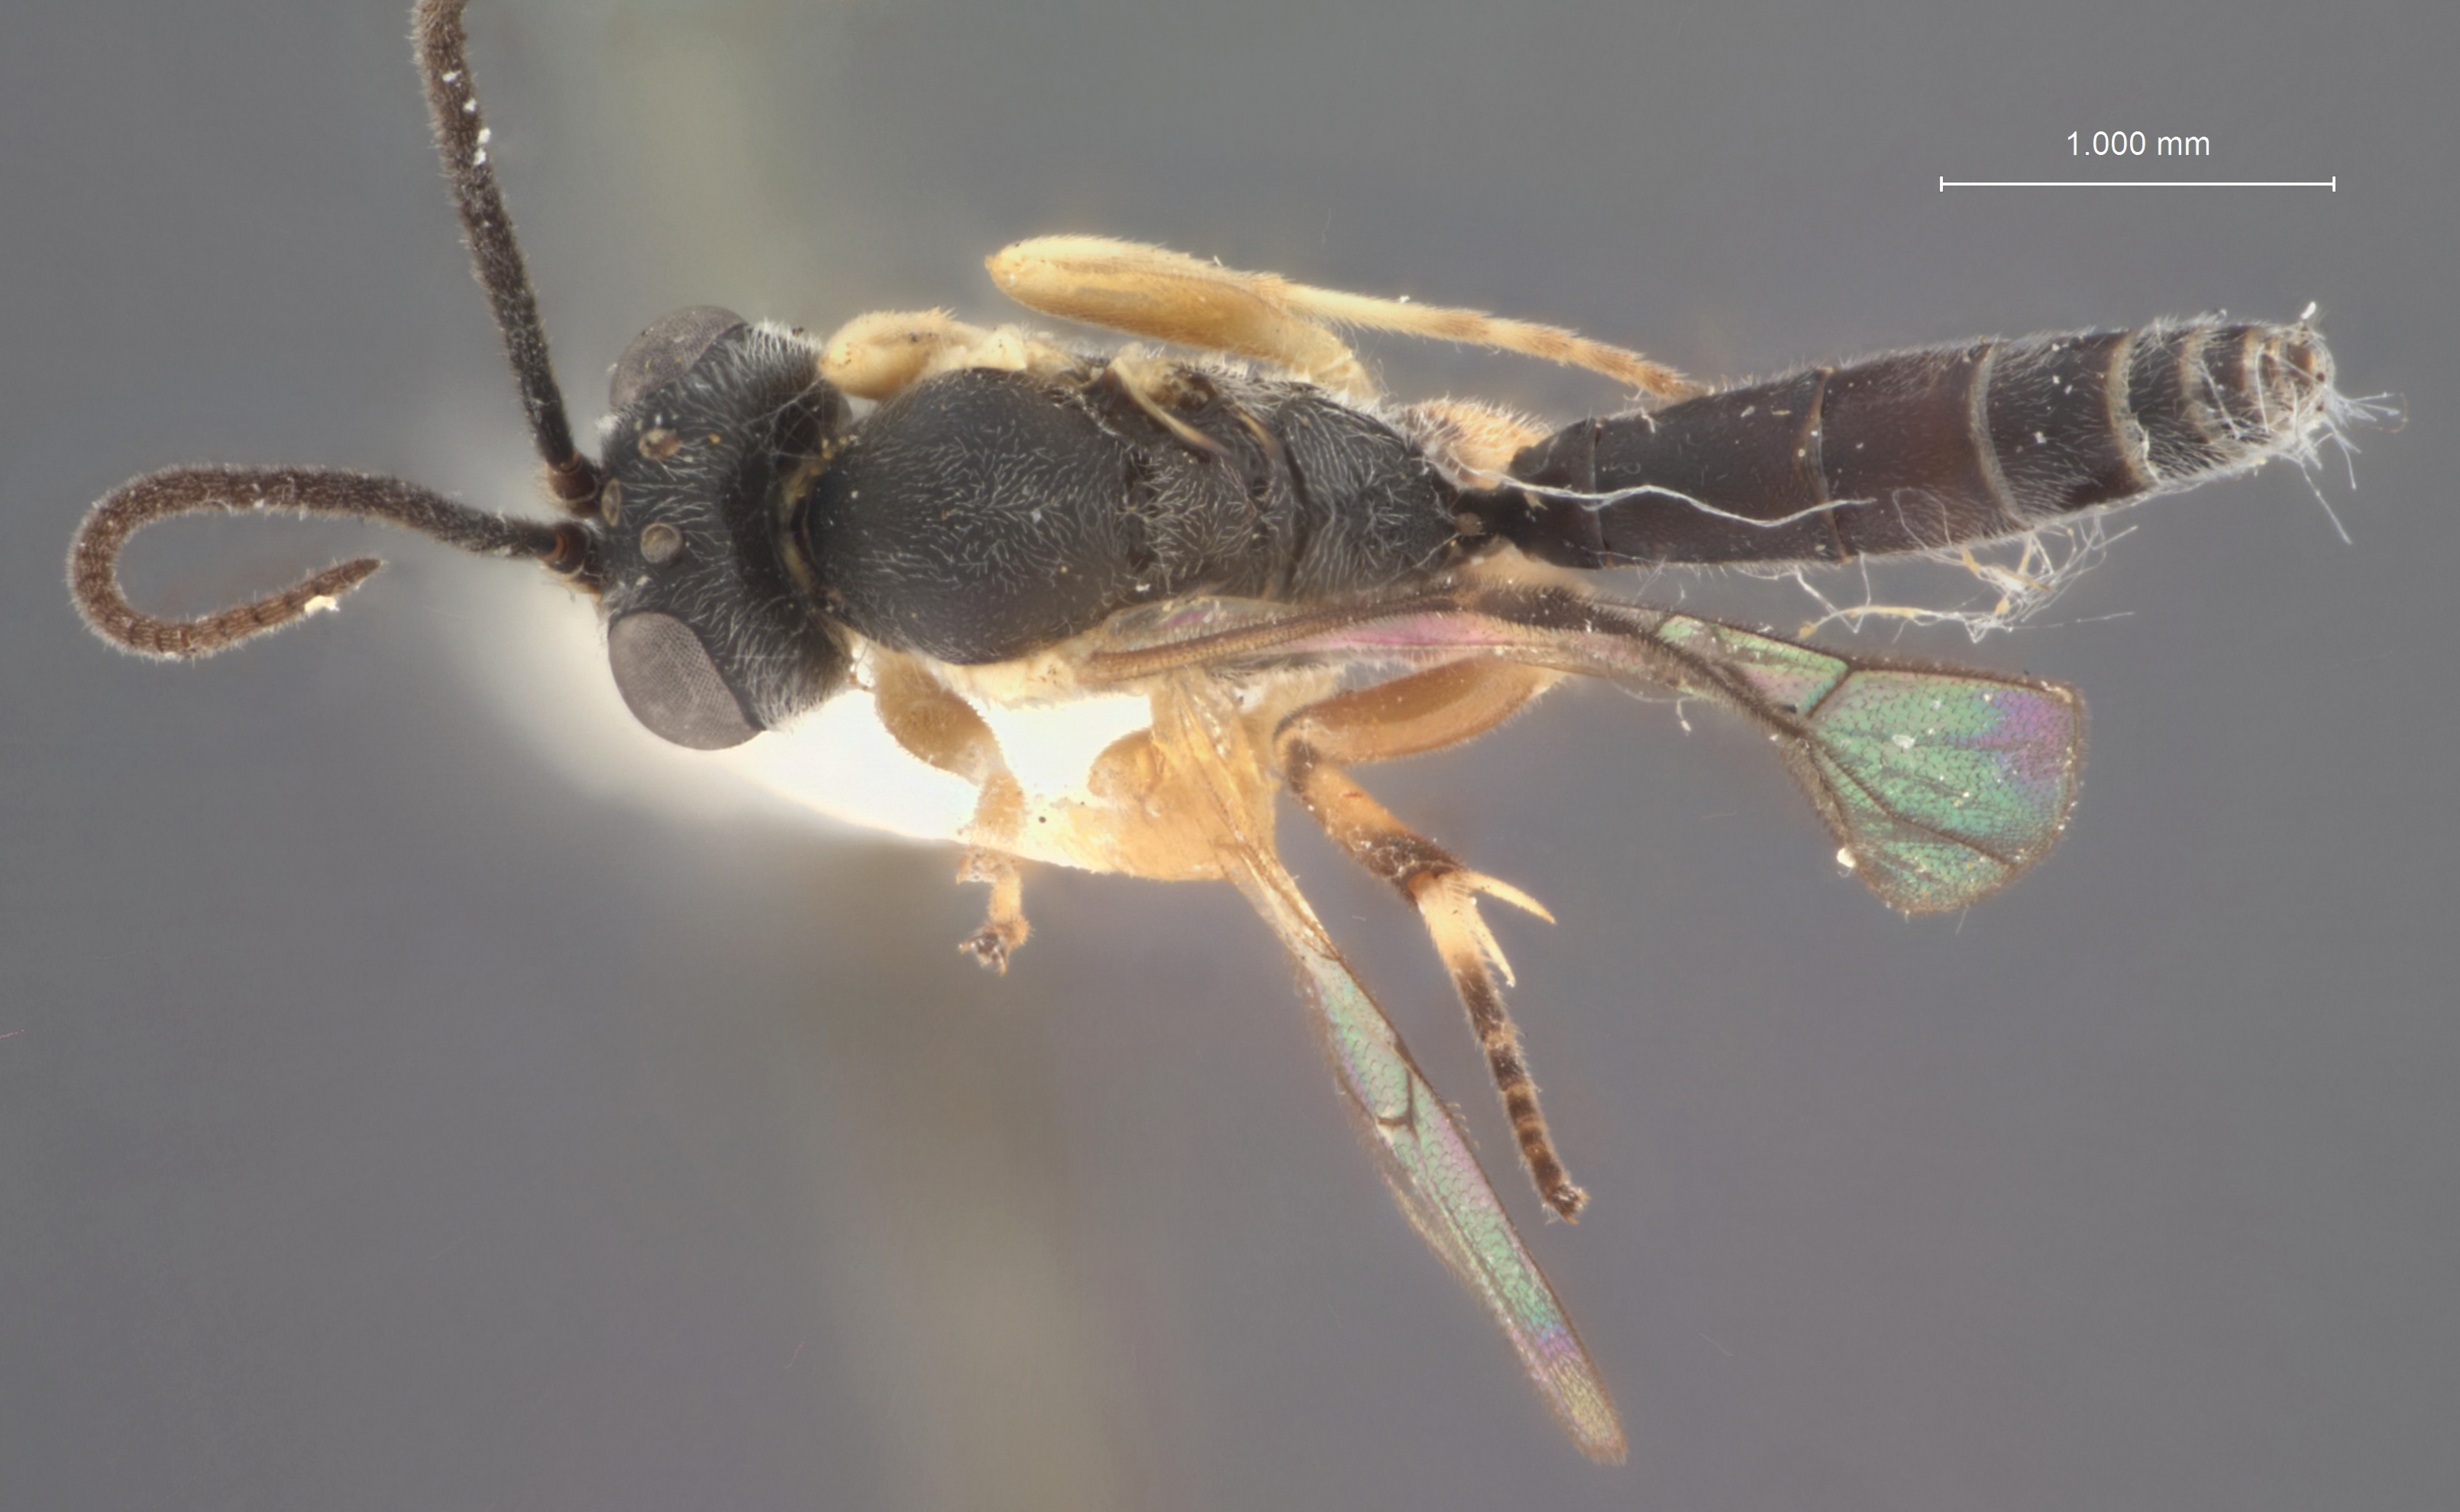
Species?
Homalomma pteronideae
